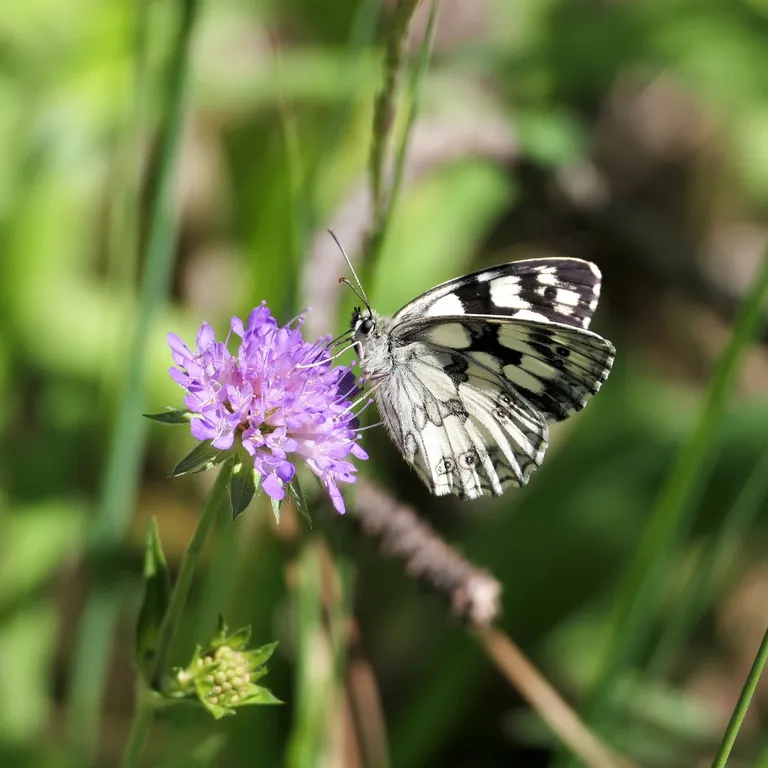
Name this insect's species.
Melanargia galathea
